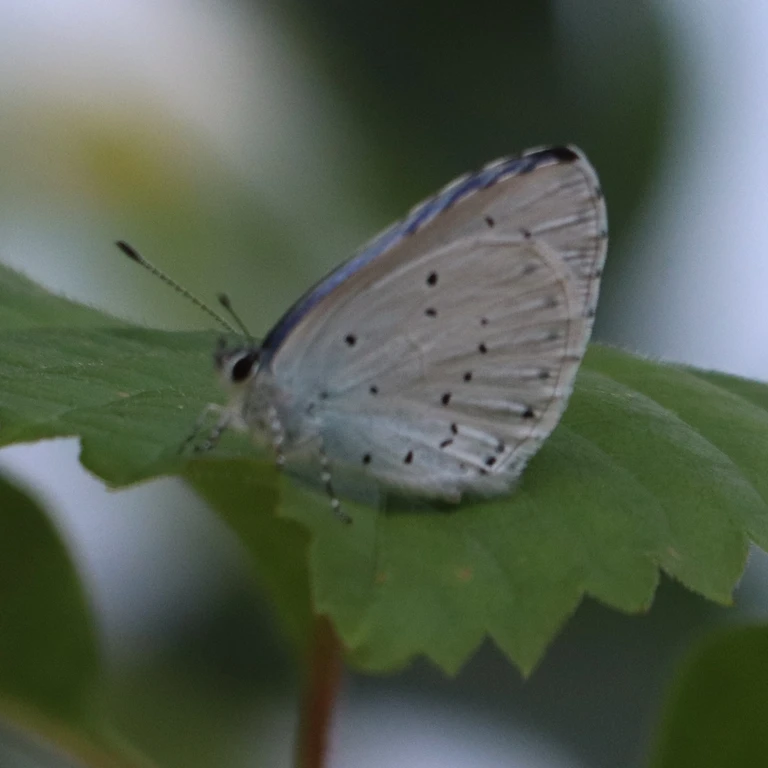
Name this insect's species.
Celastrina argiolus
